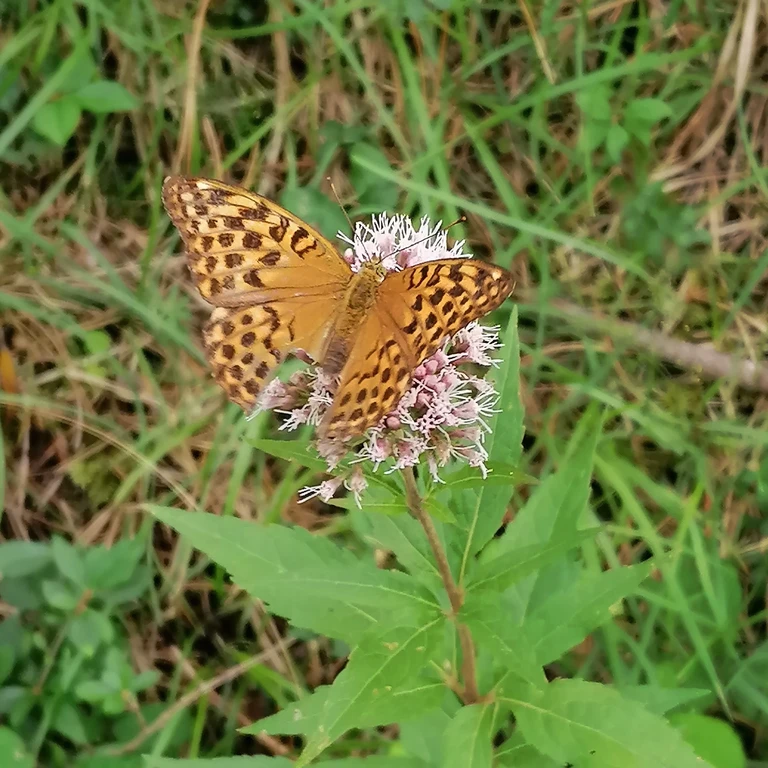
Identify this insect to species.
Argynnis paphia
